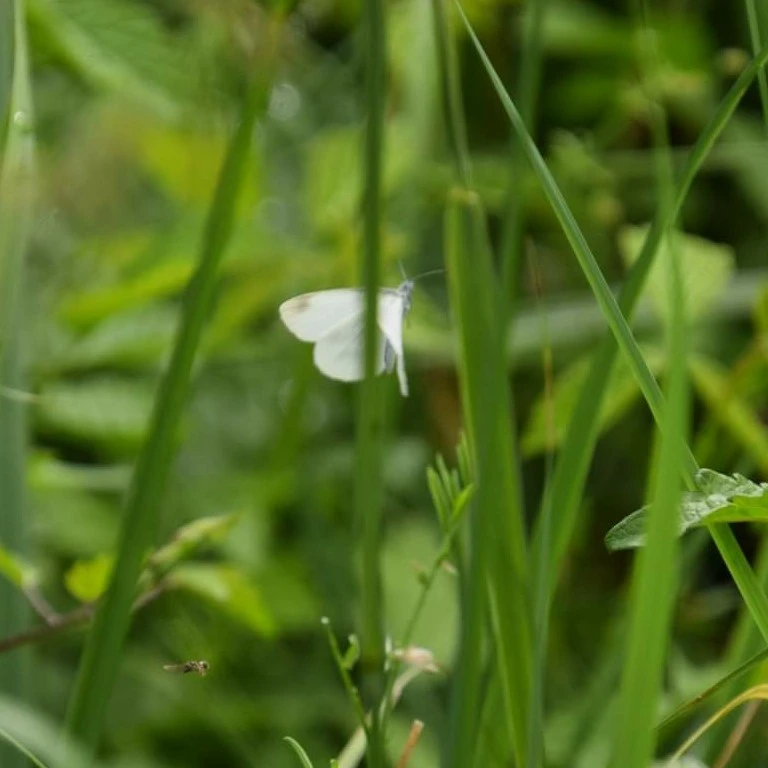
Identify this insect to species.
Leptidea sinapis/juvernica
